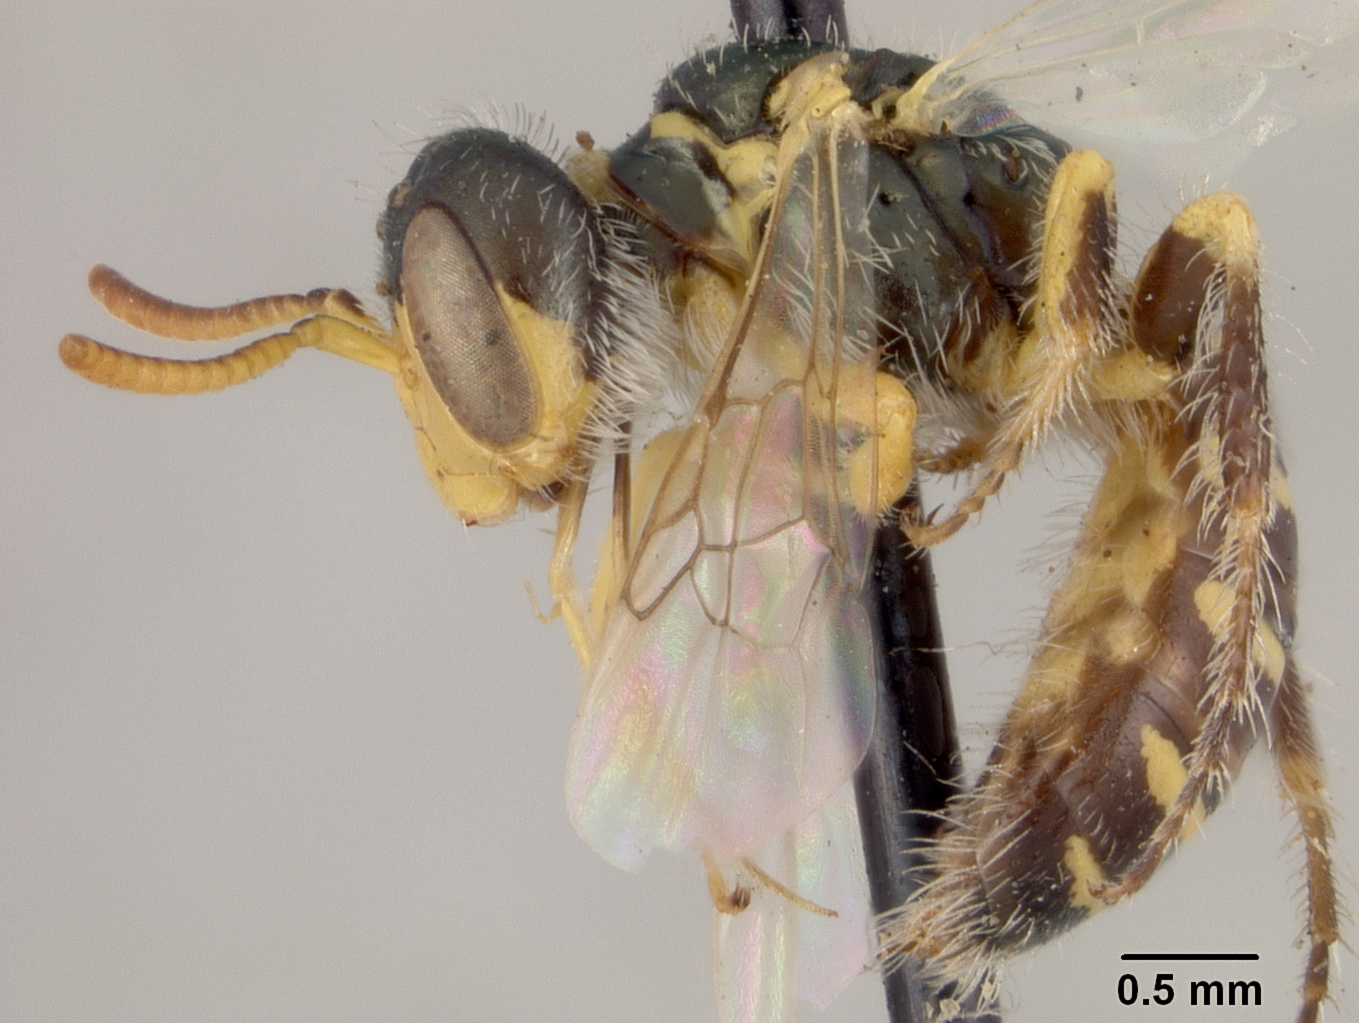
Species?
Perdita swenki
